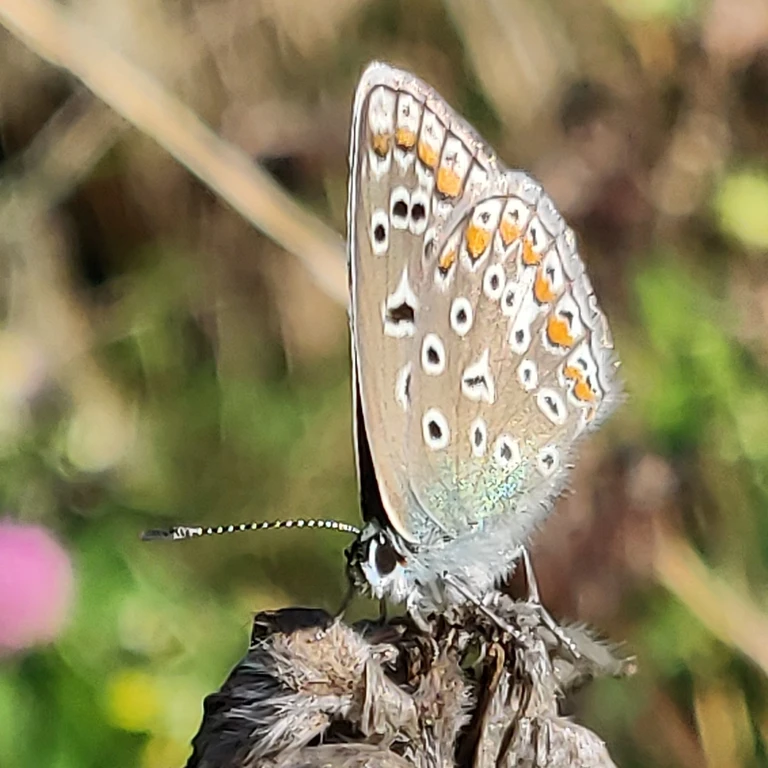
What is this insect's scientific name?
Polyommatus icarus
